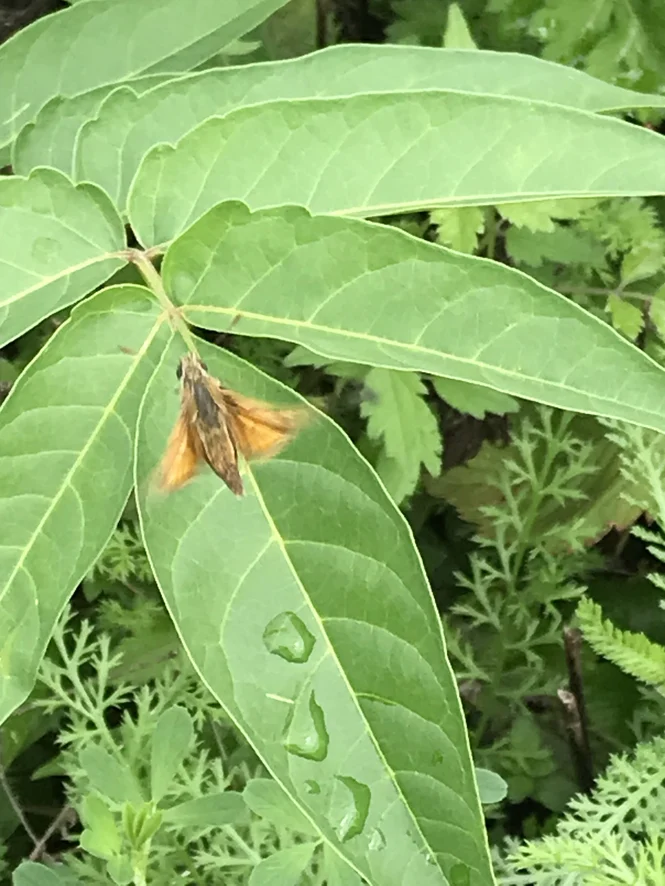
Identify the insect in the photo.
Ochlodes sylvanus (also Ochlodes venata)
